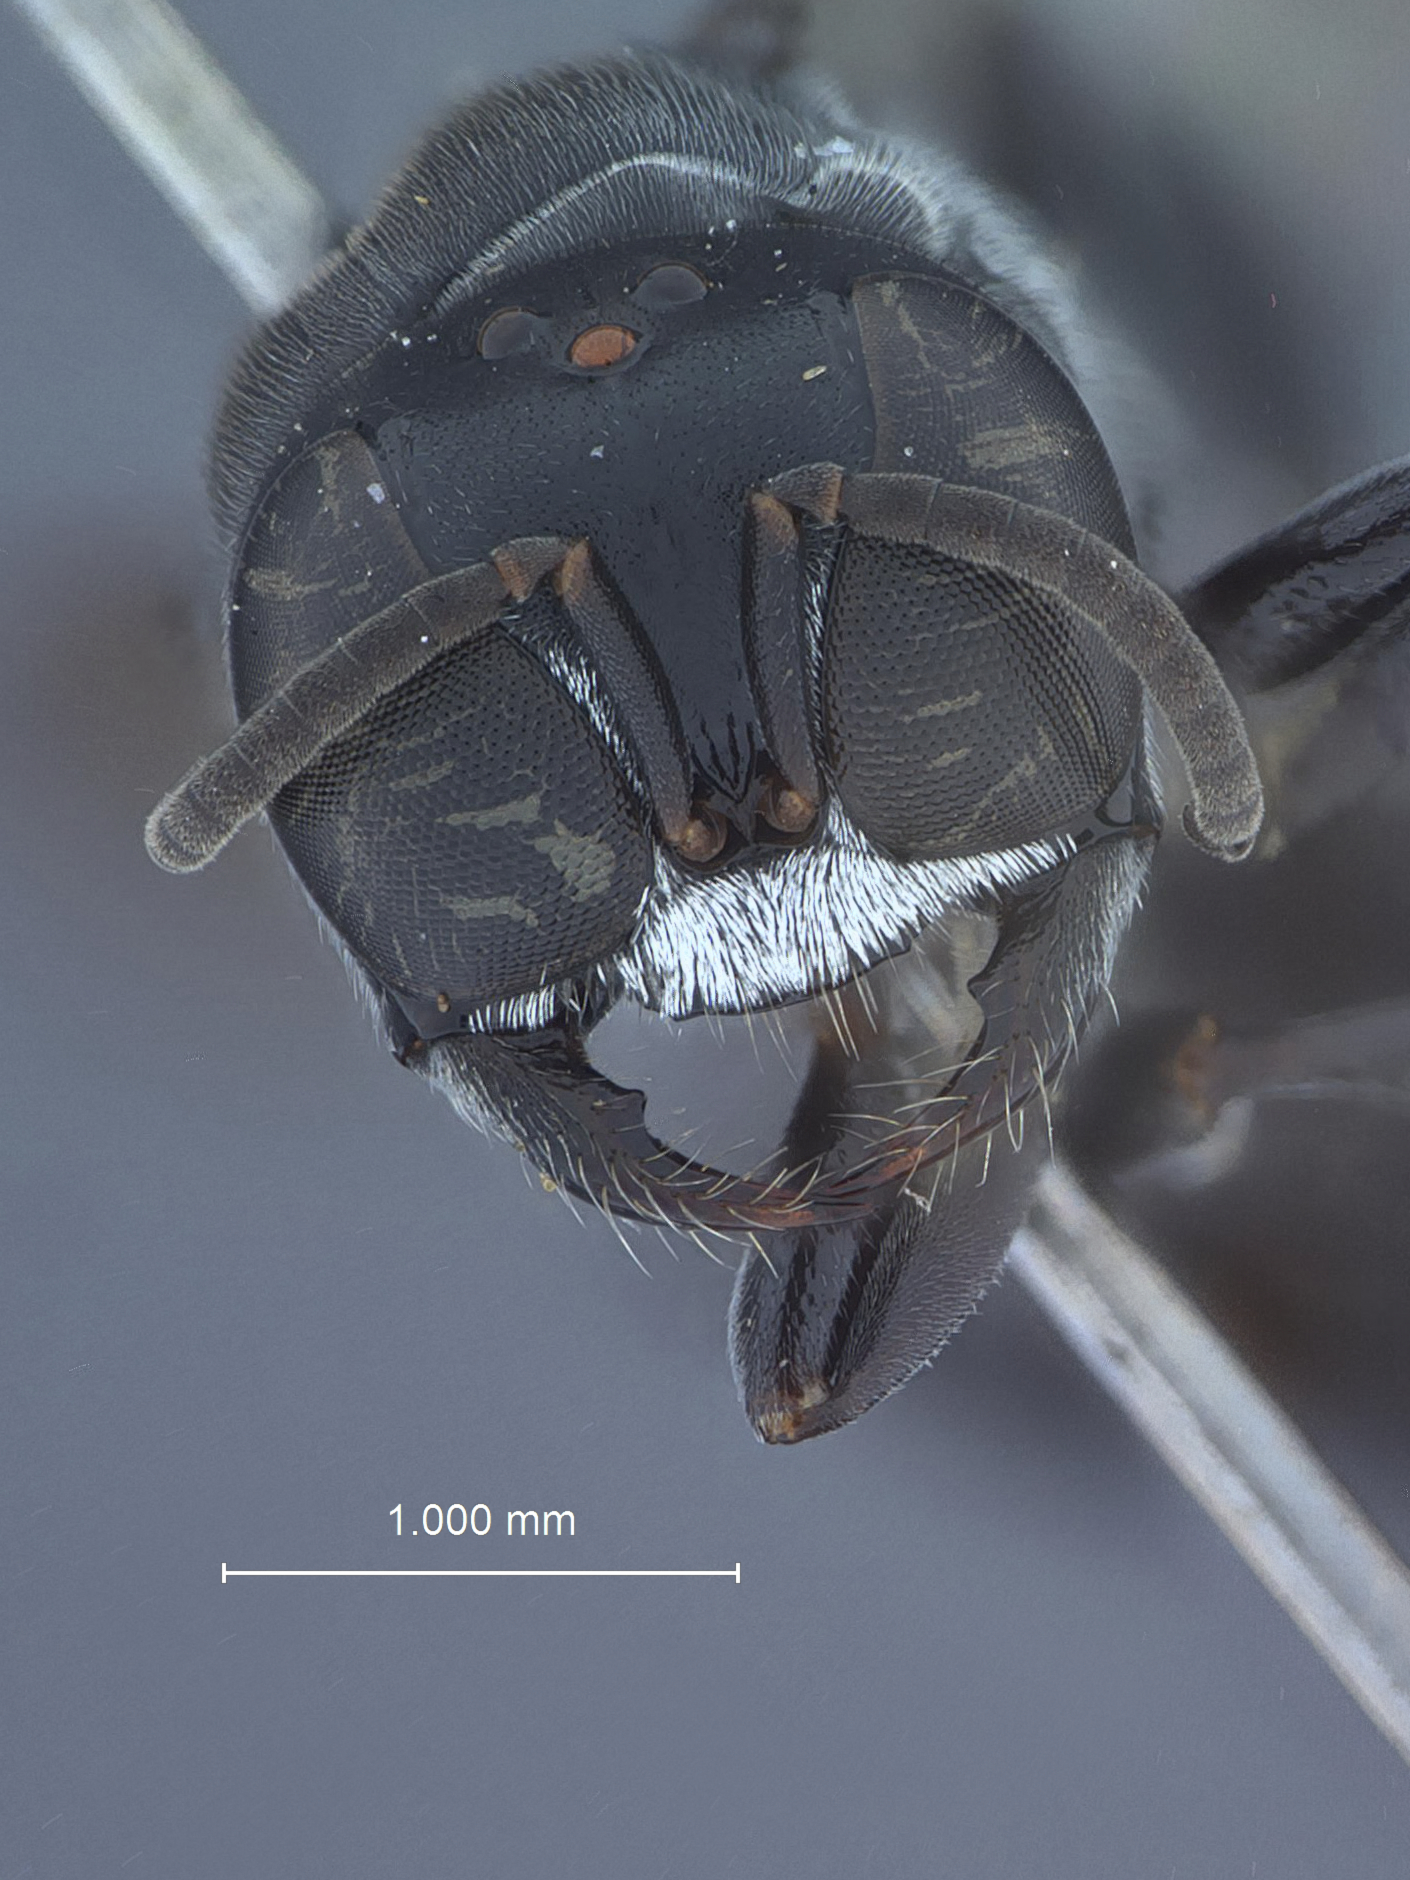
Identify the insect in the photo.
Crossocerus bnun
